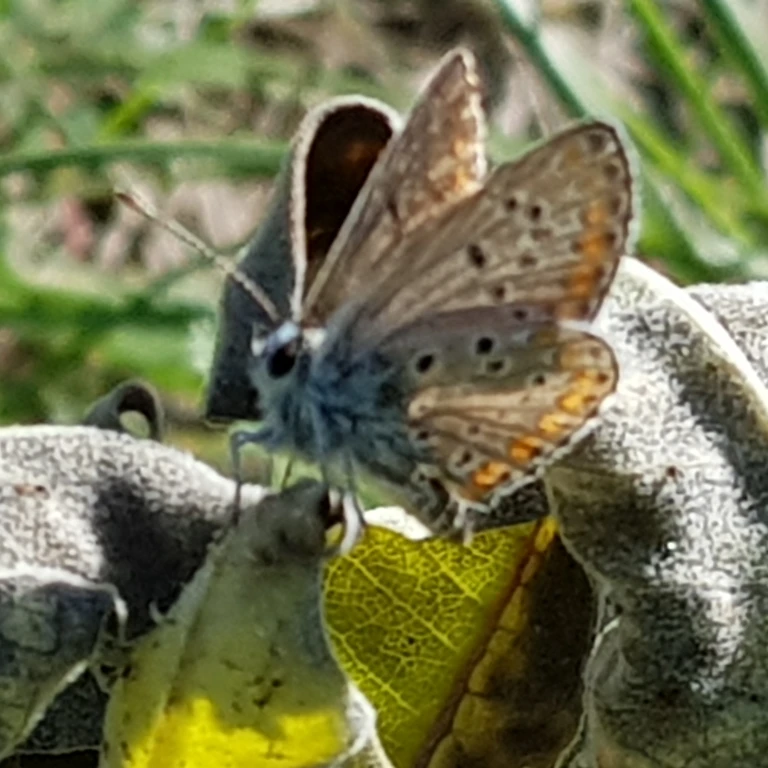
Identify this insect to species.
Aricia agestis/artaxerxes
